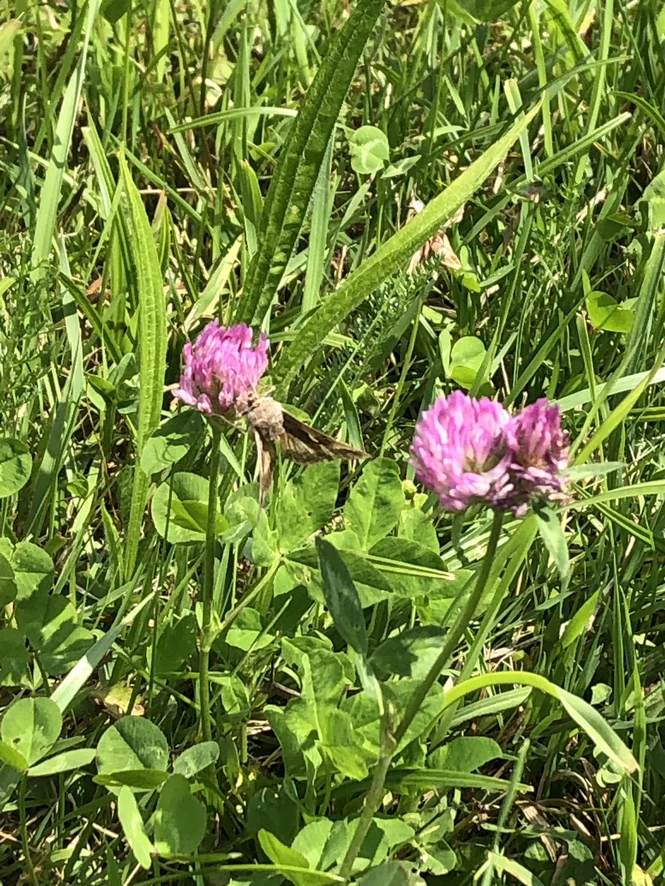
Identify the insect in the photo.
Autographa gamma
